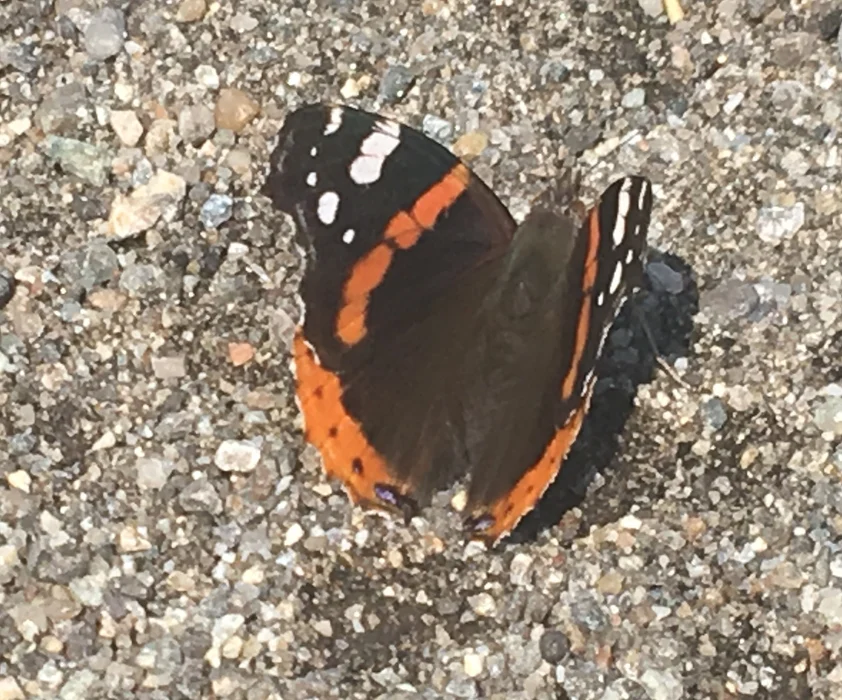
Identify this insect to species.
Vanessa atalanta
